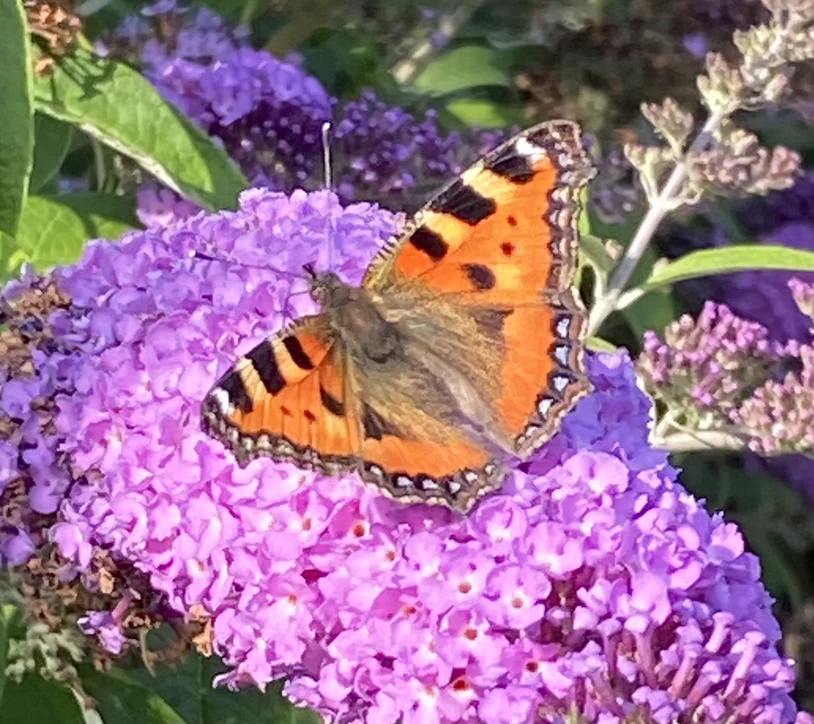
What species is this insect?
Aglais urticae
